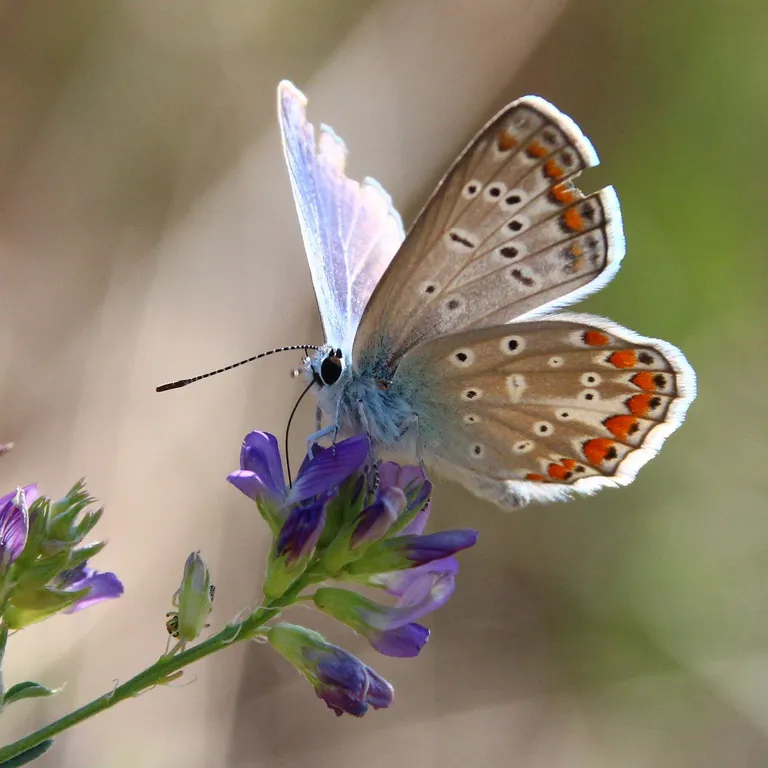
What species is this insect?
Polyommatus icarus
